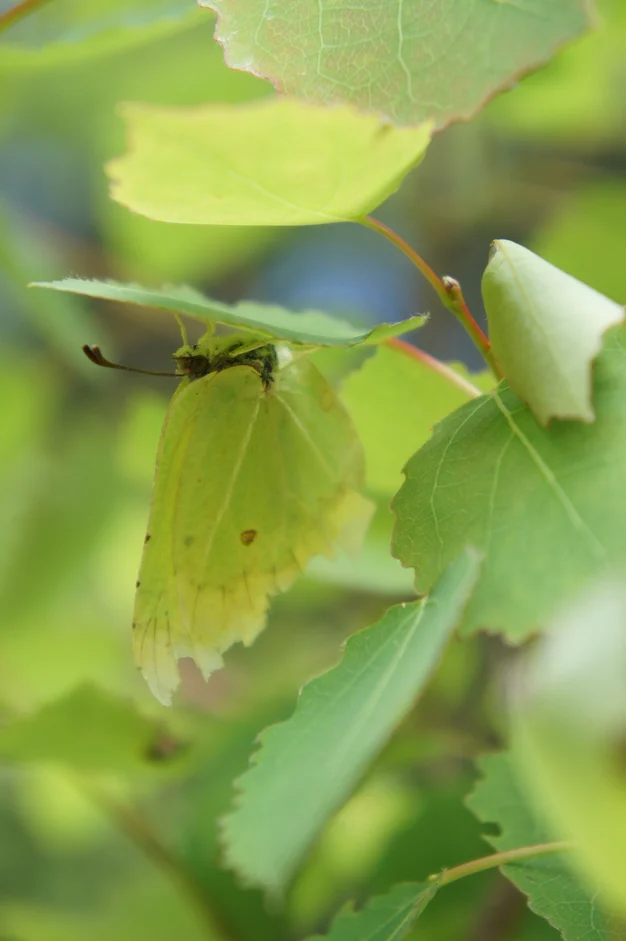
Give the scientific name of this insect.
Gonepteryx rhamni
